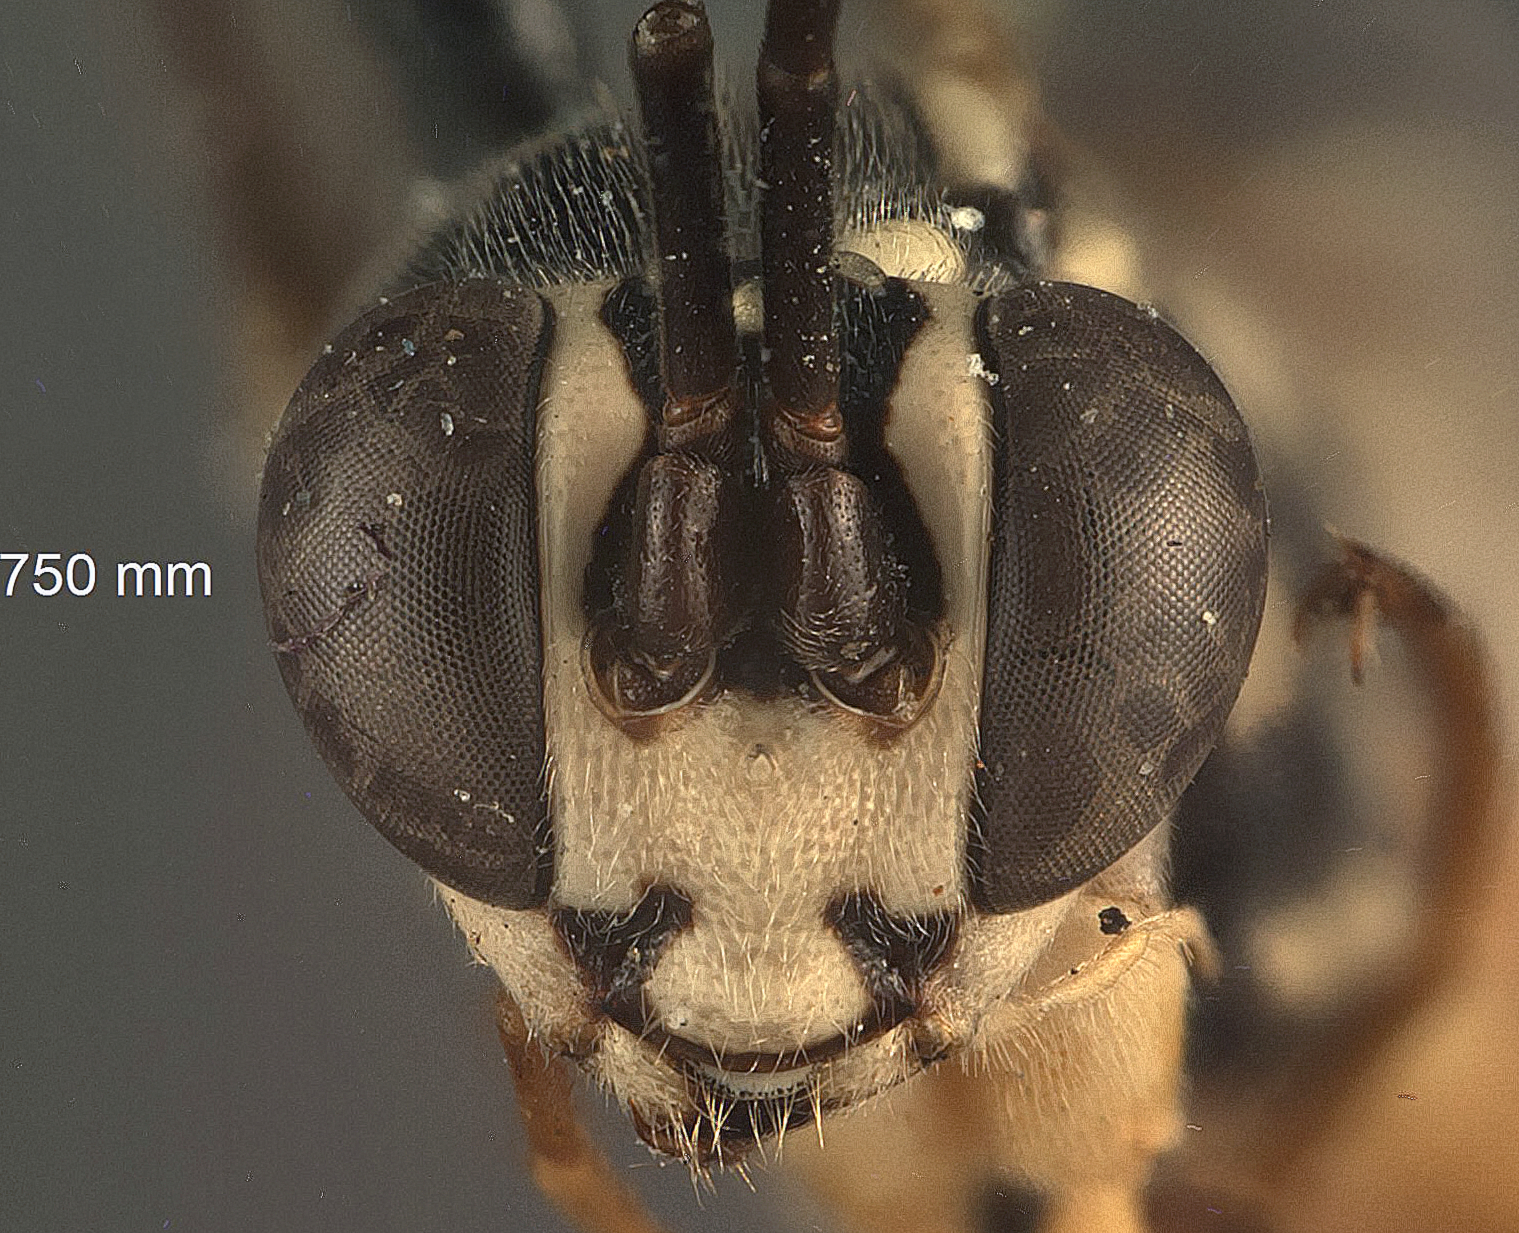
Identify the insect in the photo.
Mesostenoideus octozonatus
